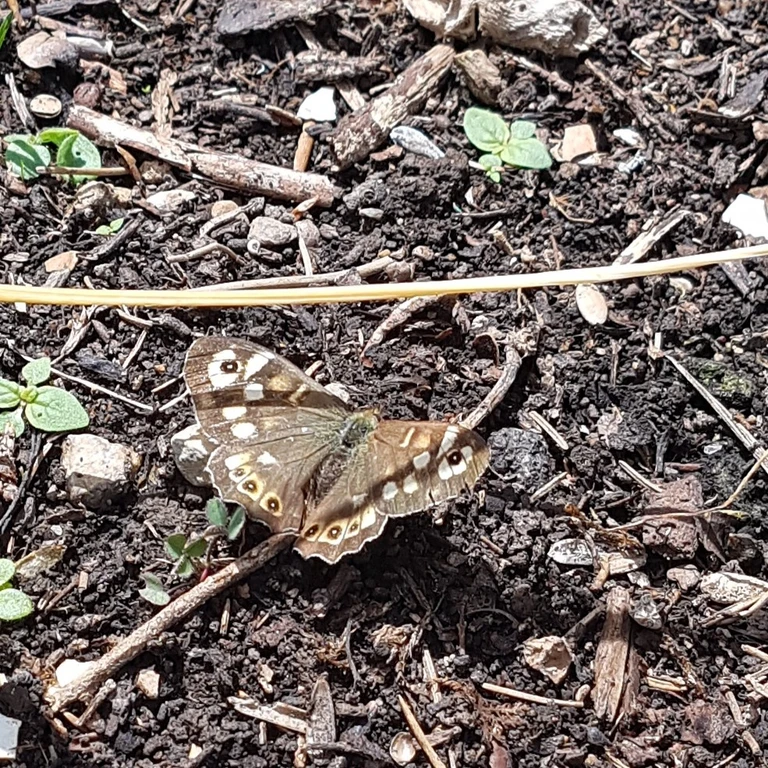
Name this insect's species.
Pararge aegeria
